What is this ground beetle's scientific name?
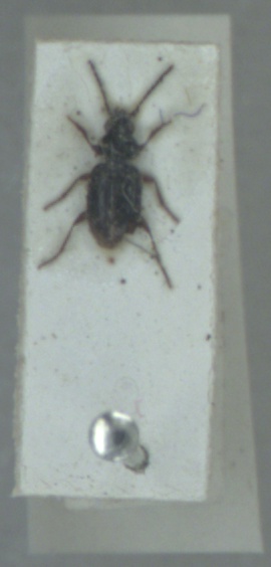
Bembidion lunulatum
